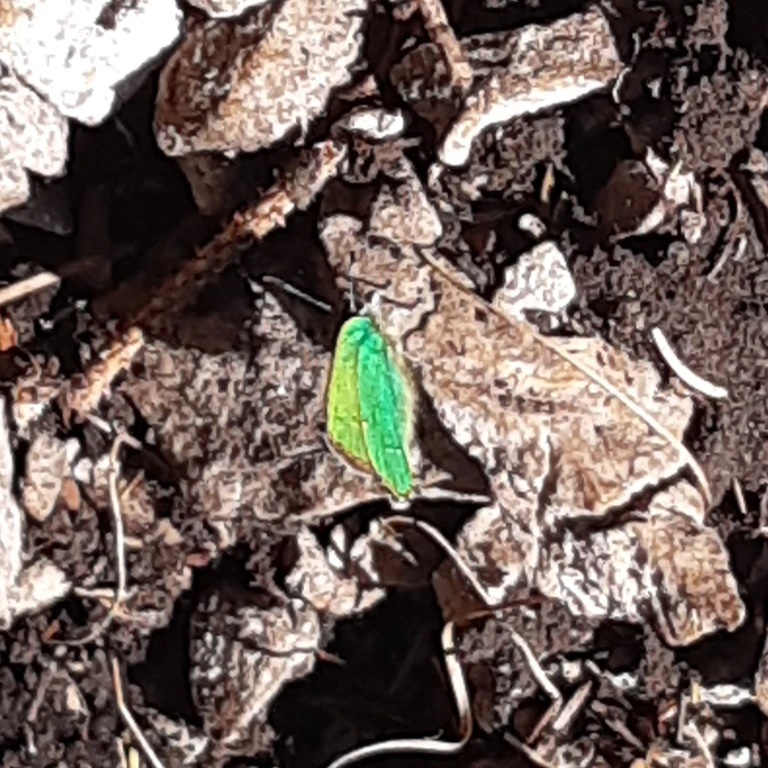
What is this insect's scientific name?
Callophrys rubi
